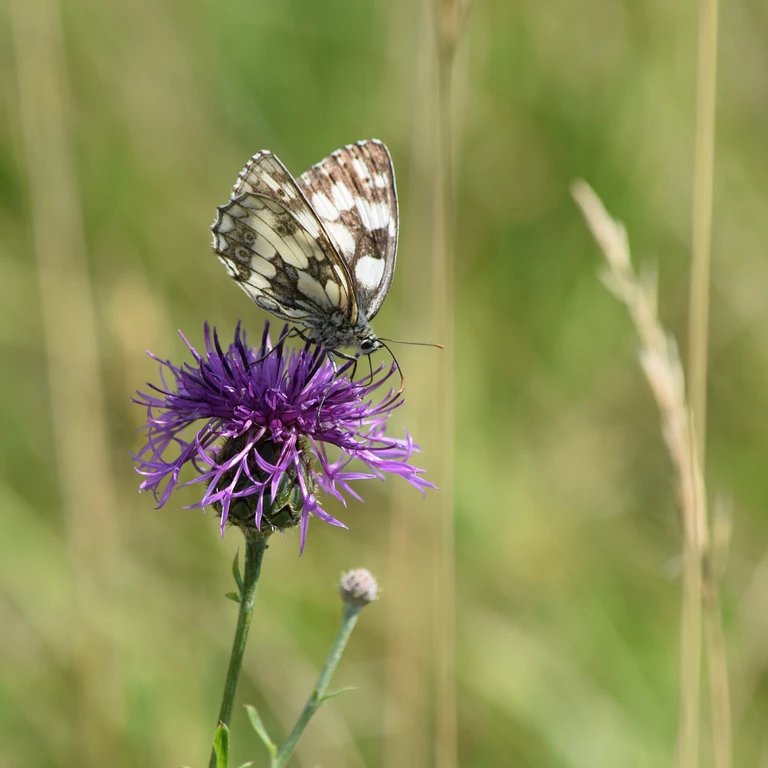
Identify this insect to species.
Melanargia galathea
